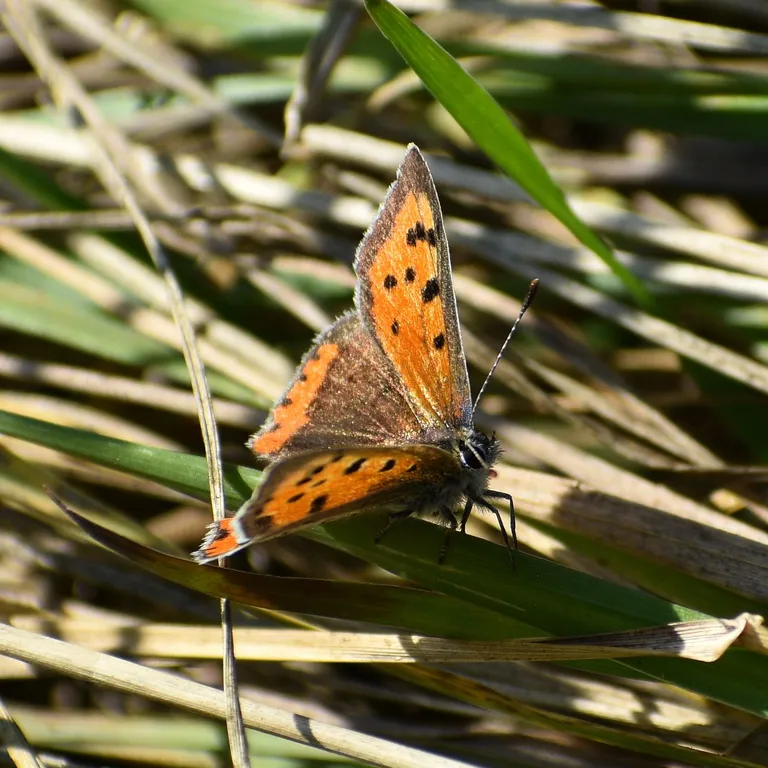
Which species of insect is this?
Lycaena phlaeas
